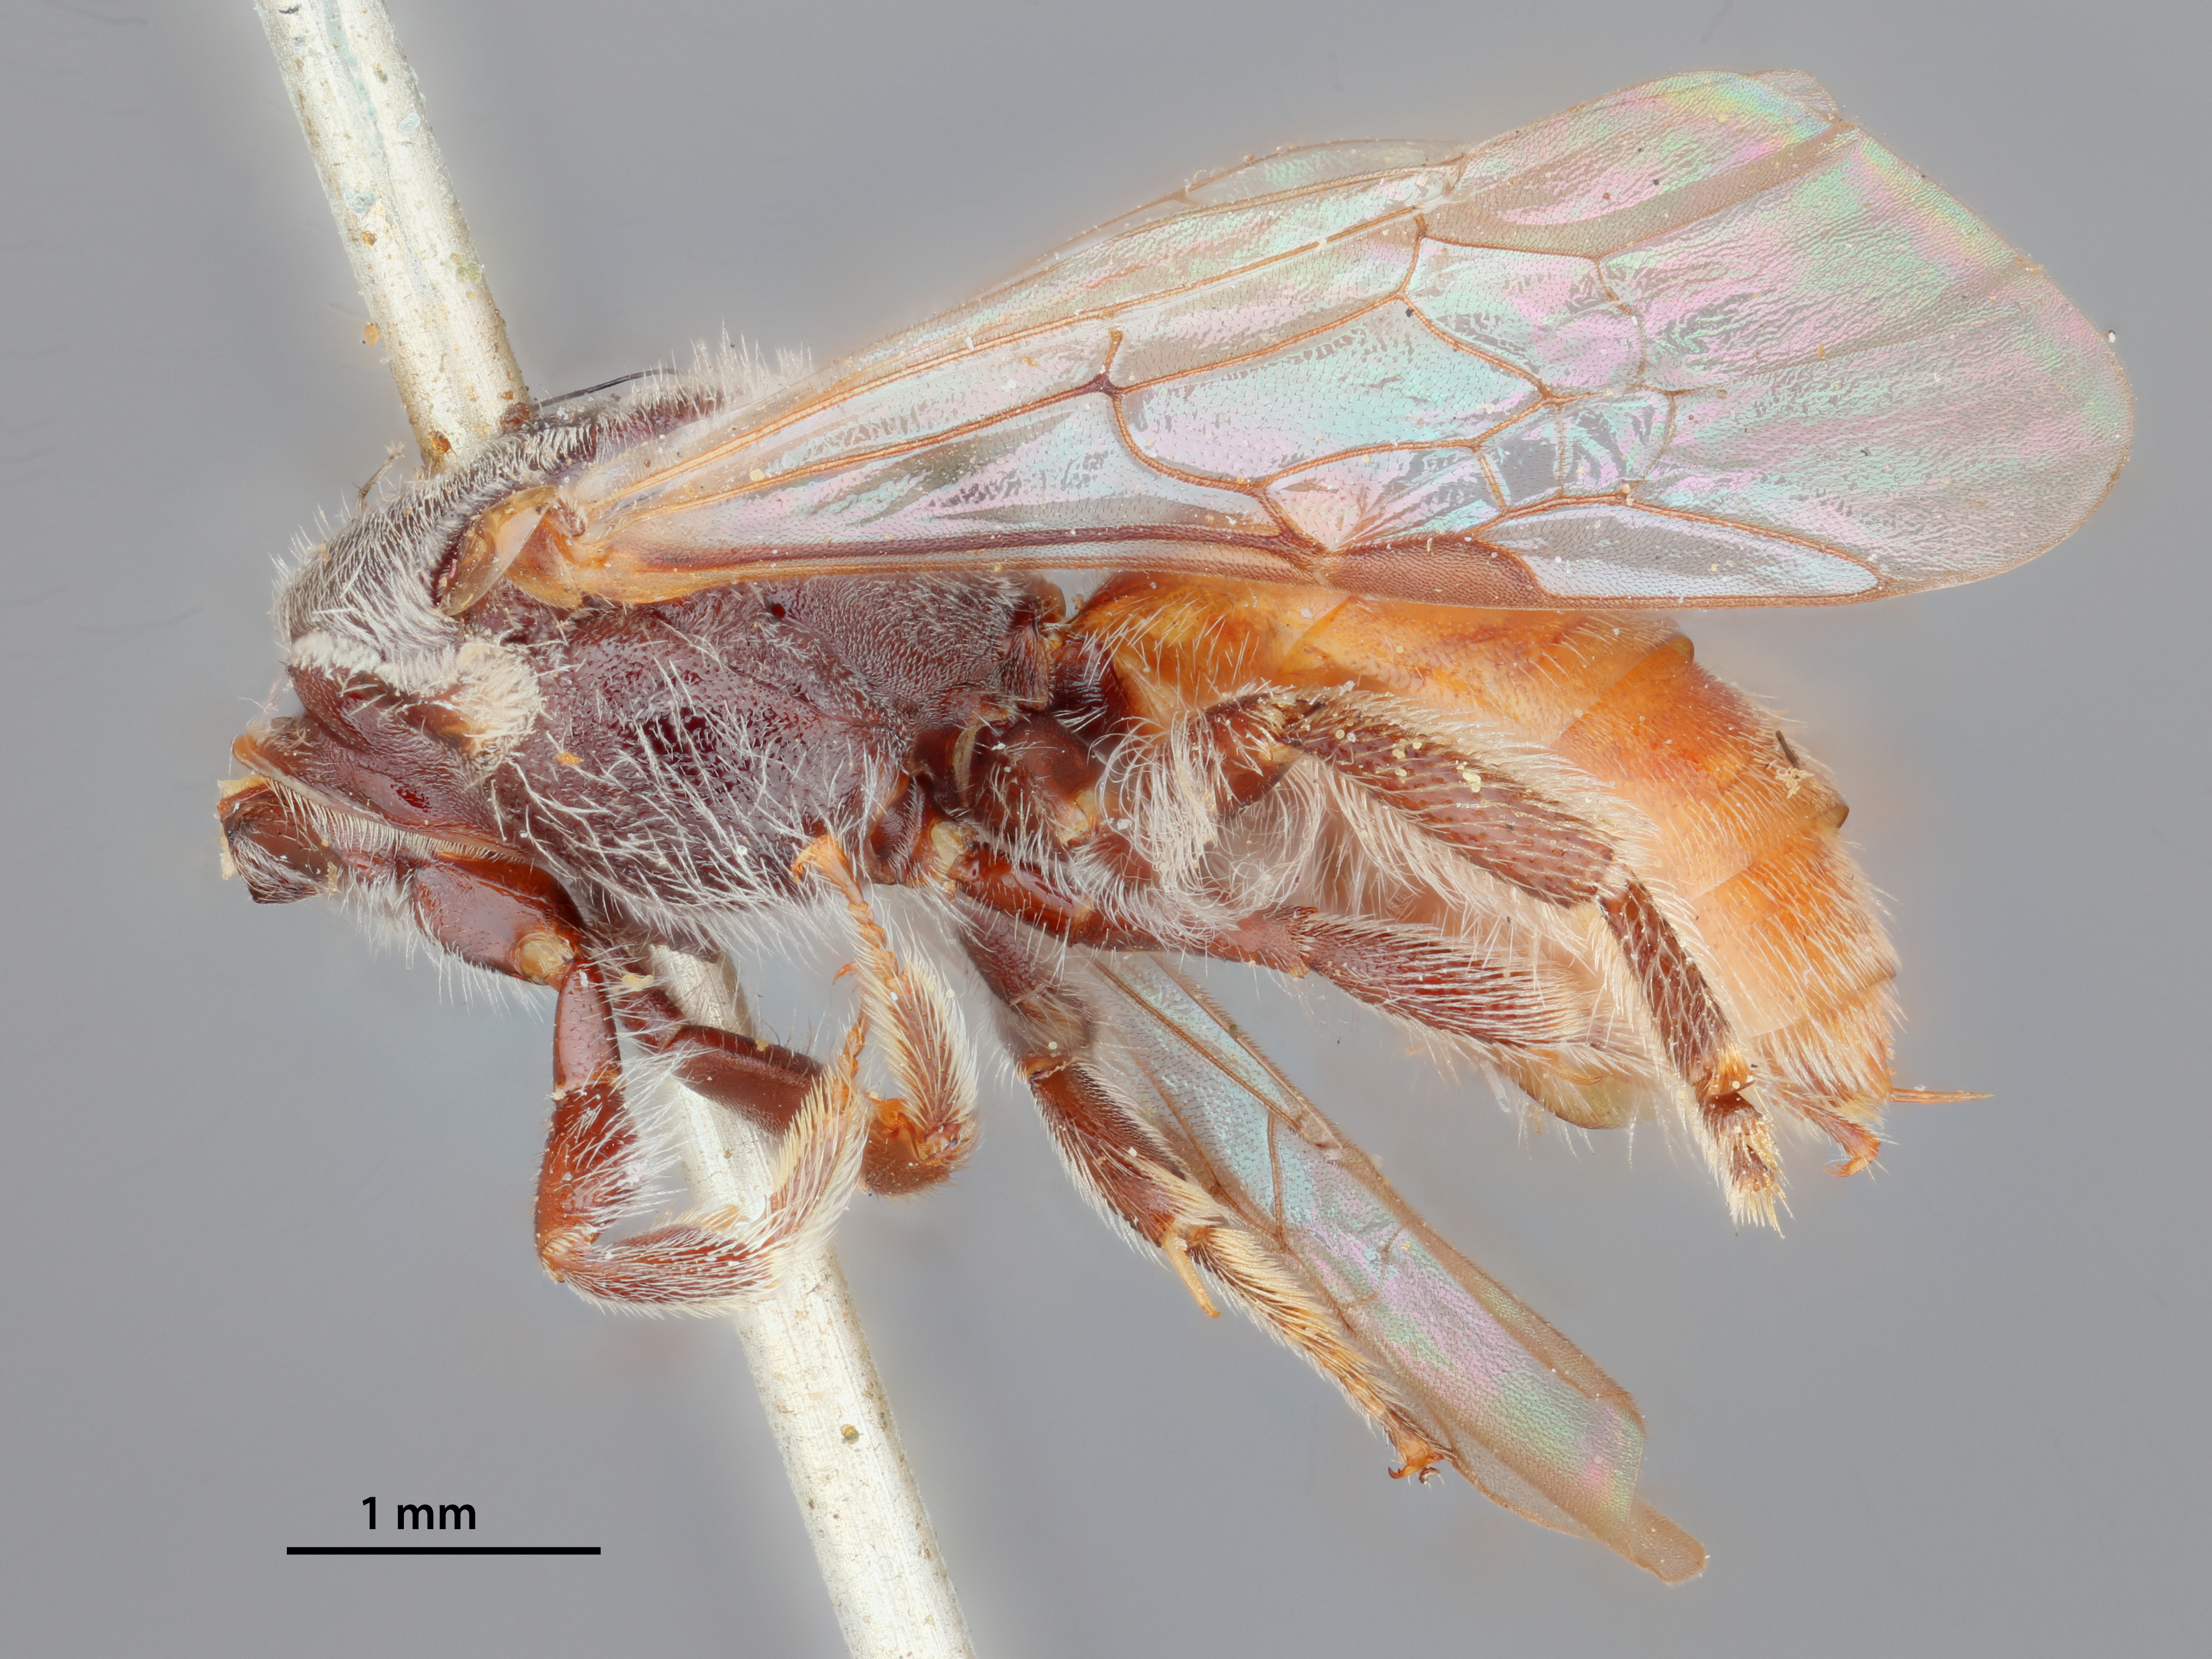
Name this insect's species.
Halictus ovaliceps
